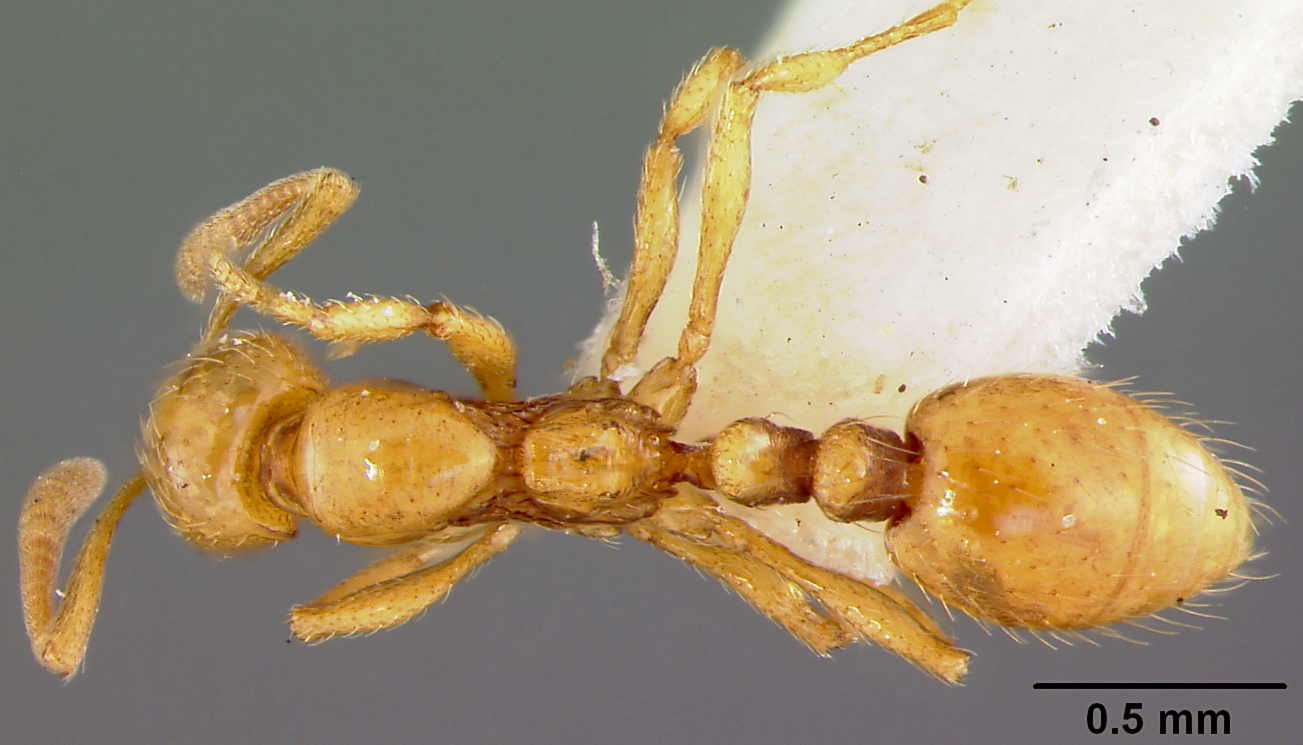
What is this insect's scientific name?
Megalomyrmex miri
